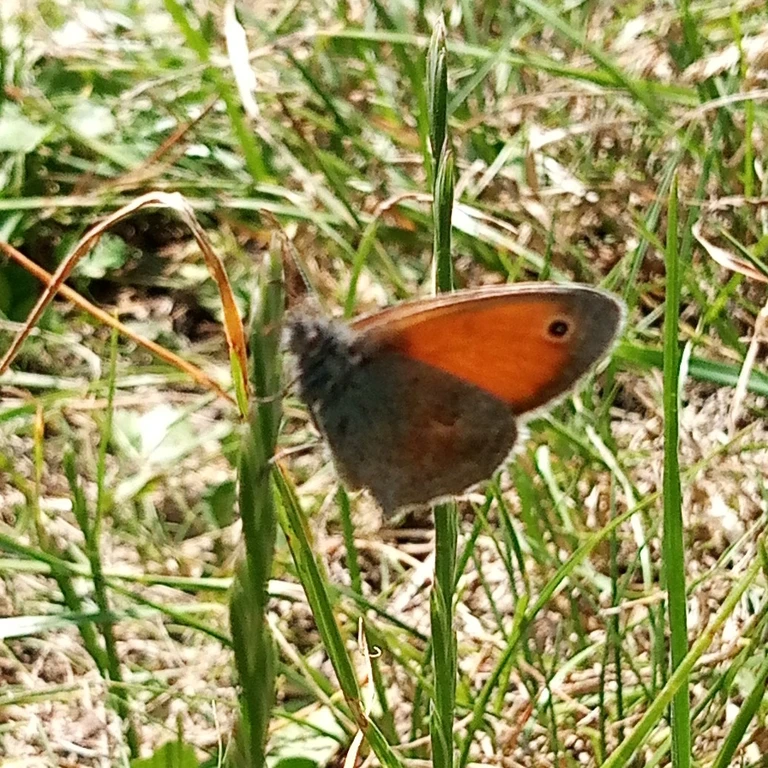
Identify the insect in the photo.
Coenonympha pamphilus
